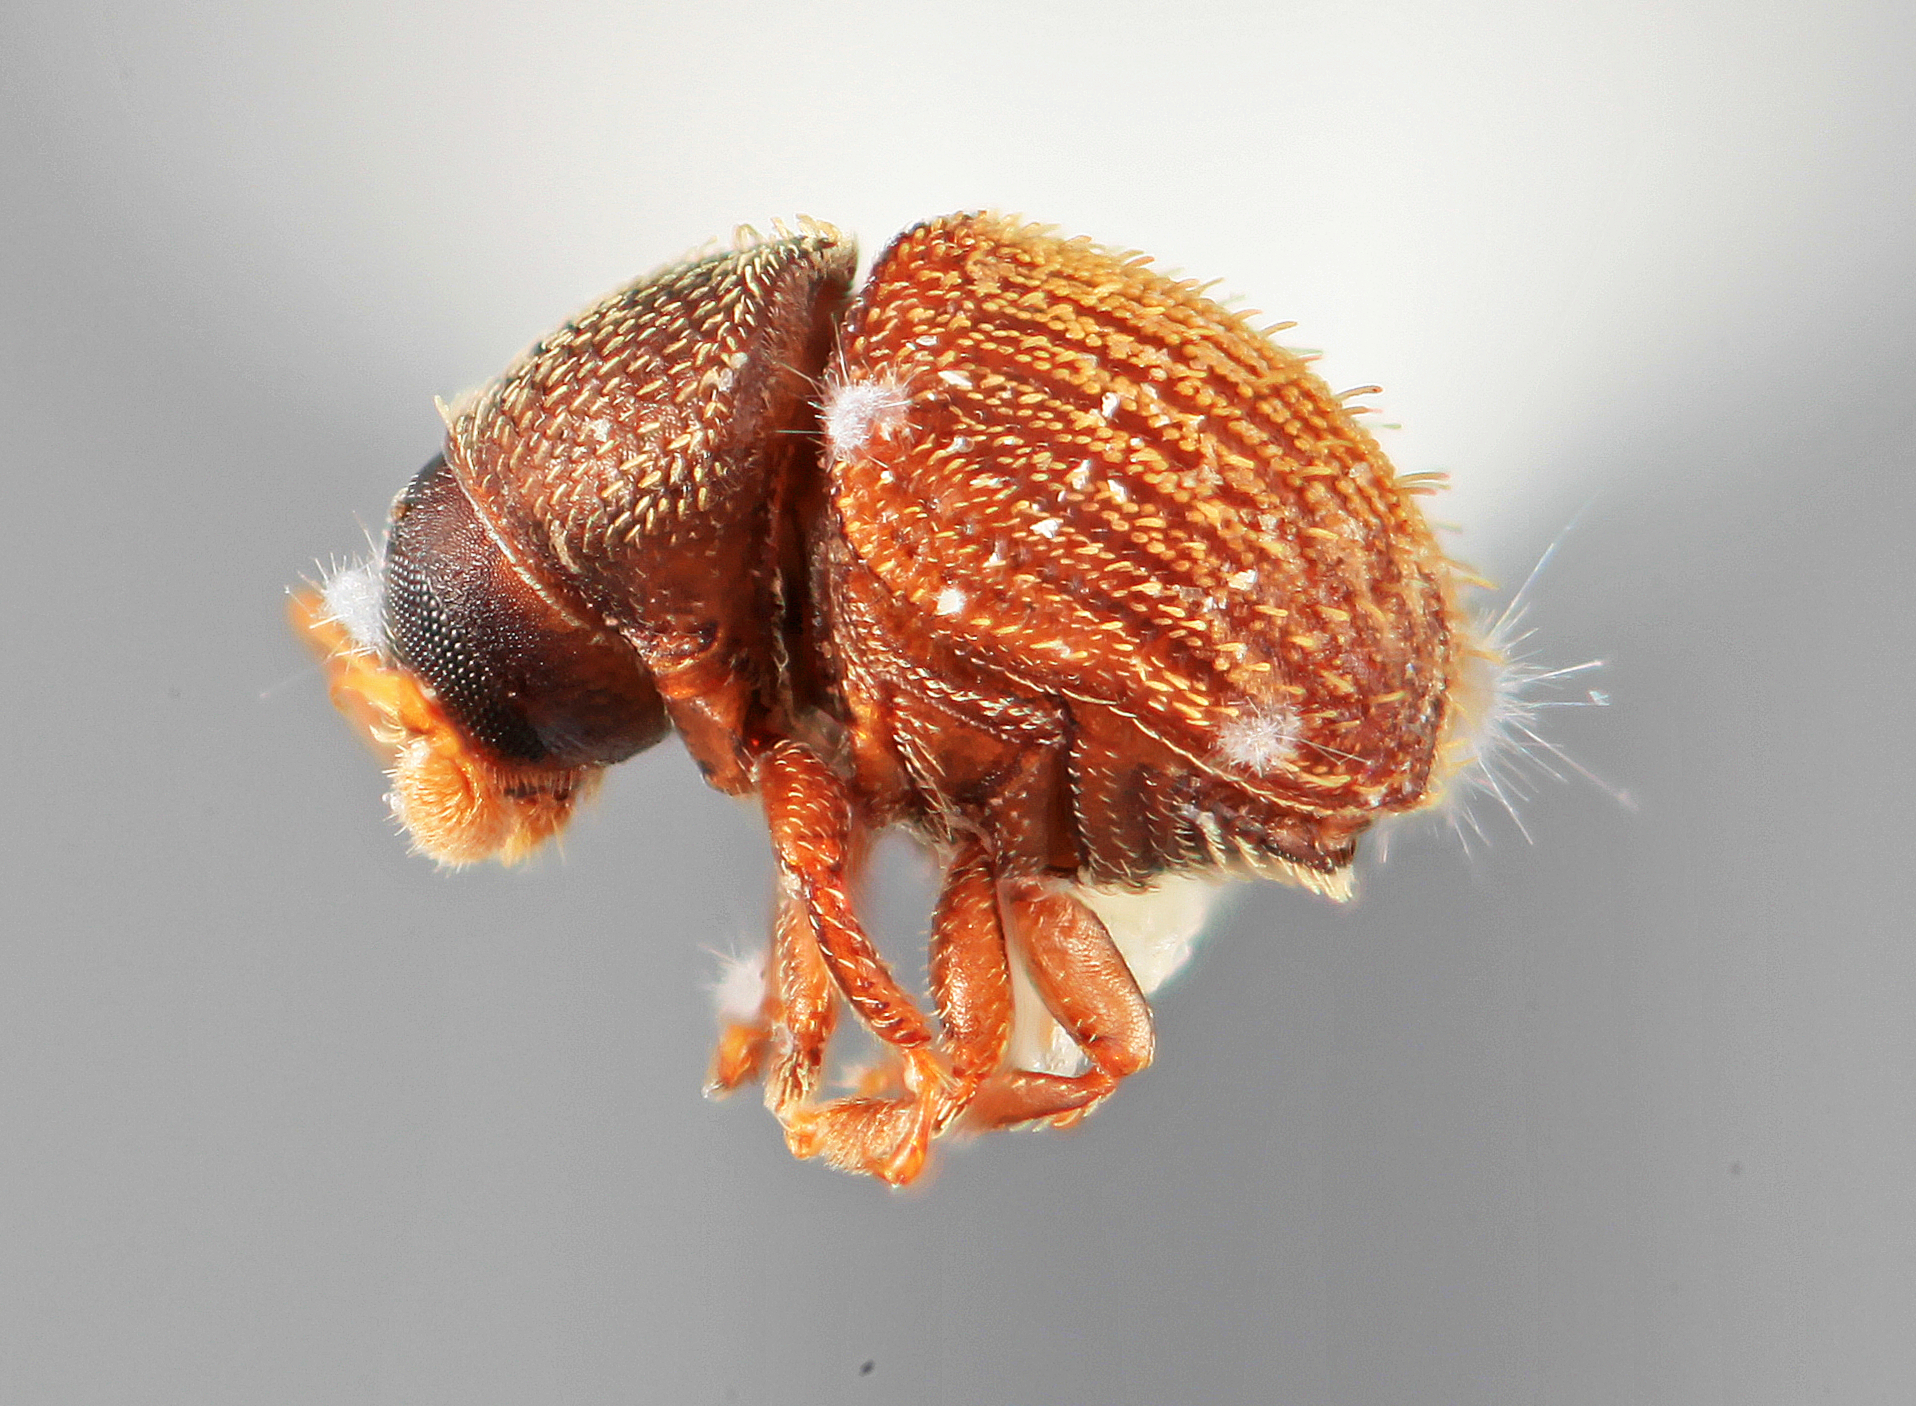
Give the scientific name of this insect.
Chramesus peniculus
